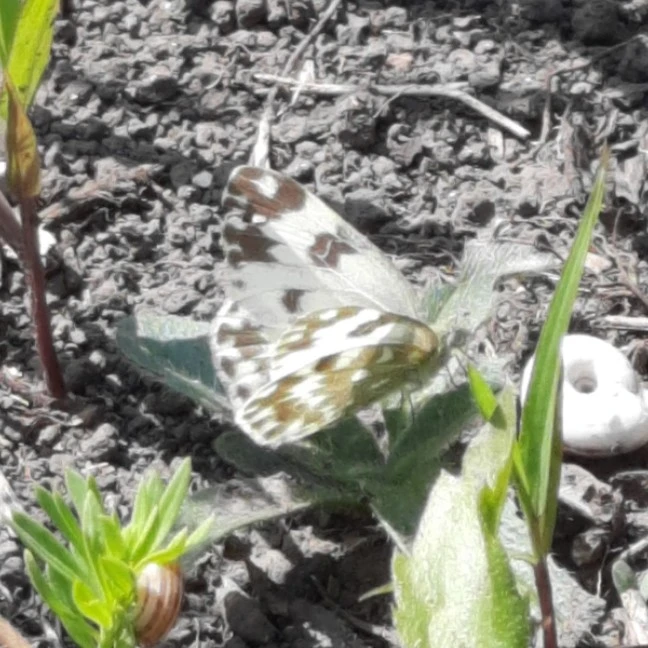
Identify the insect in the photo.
Pontia edusa
